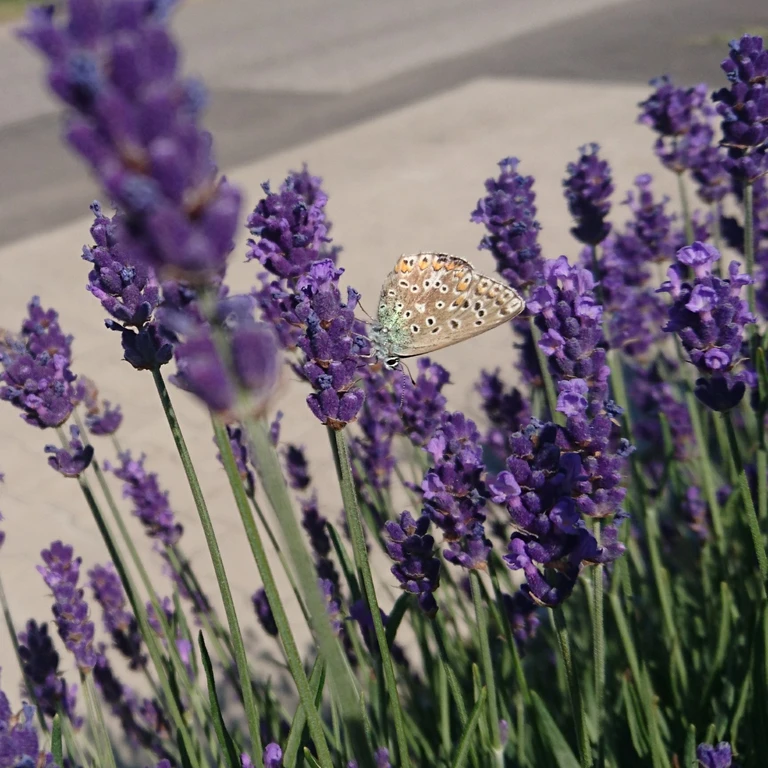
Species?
Polyommatus icarus
